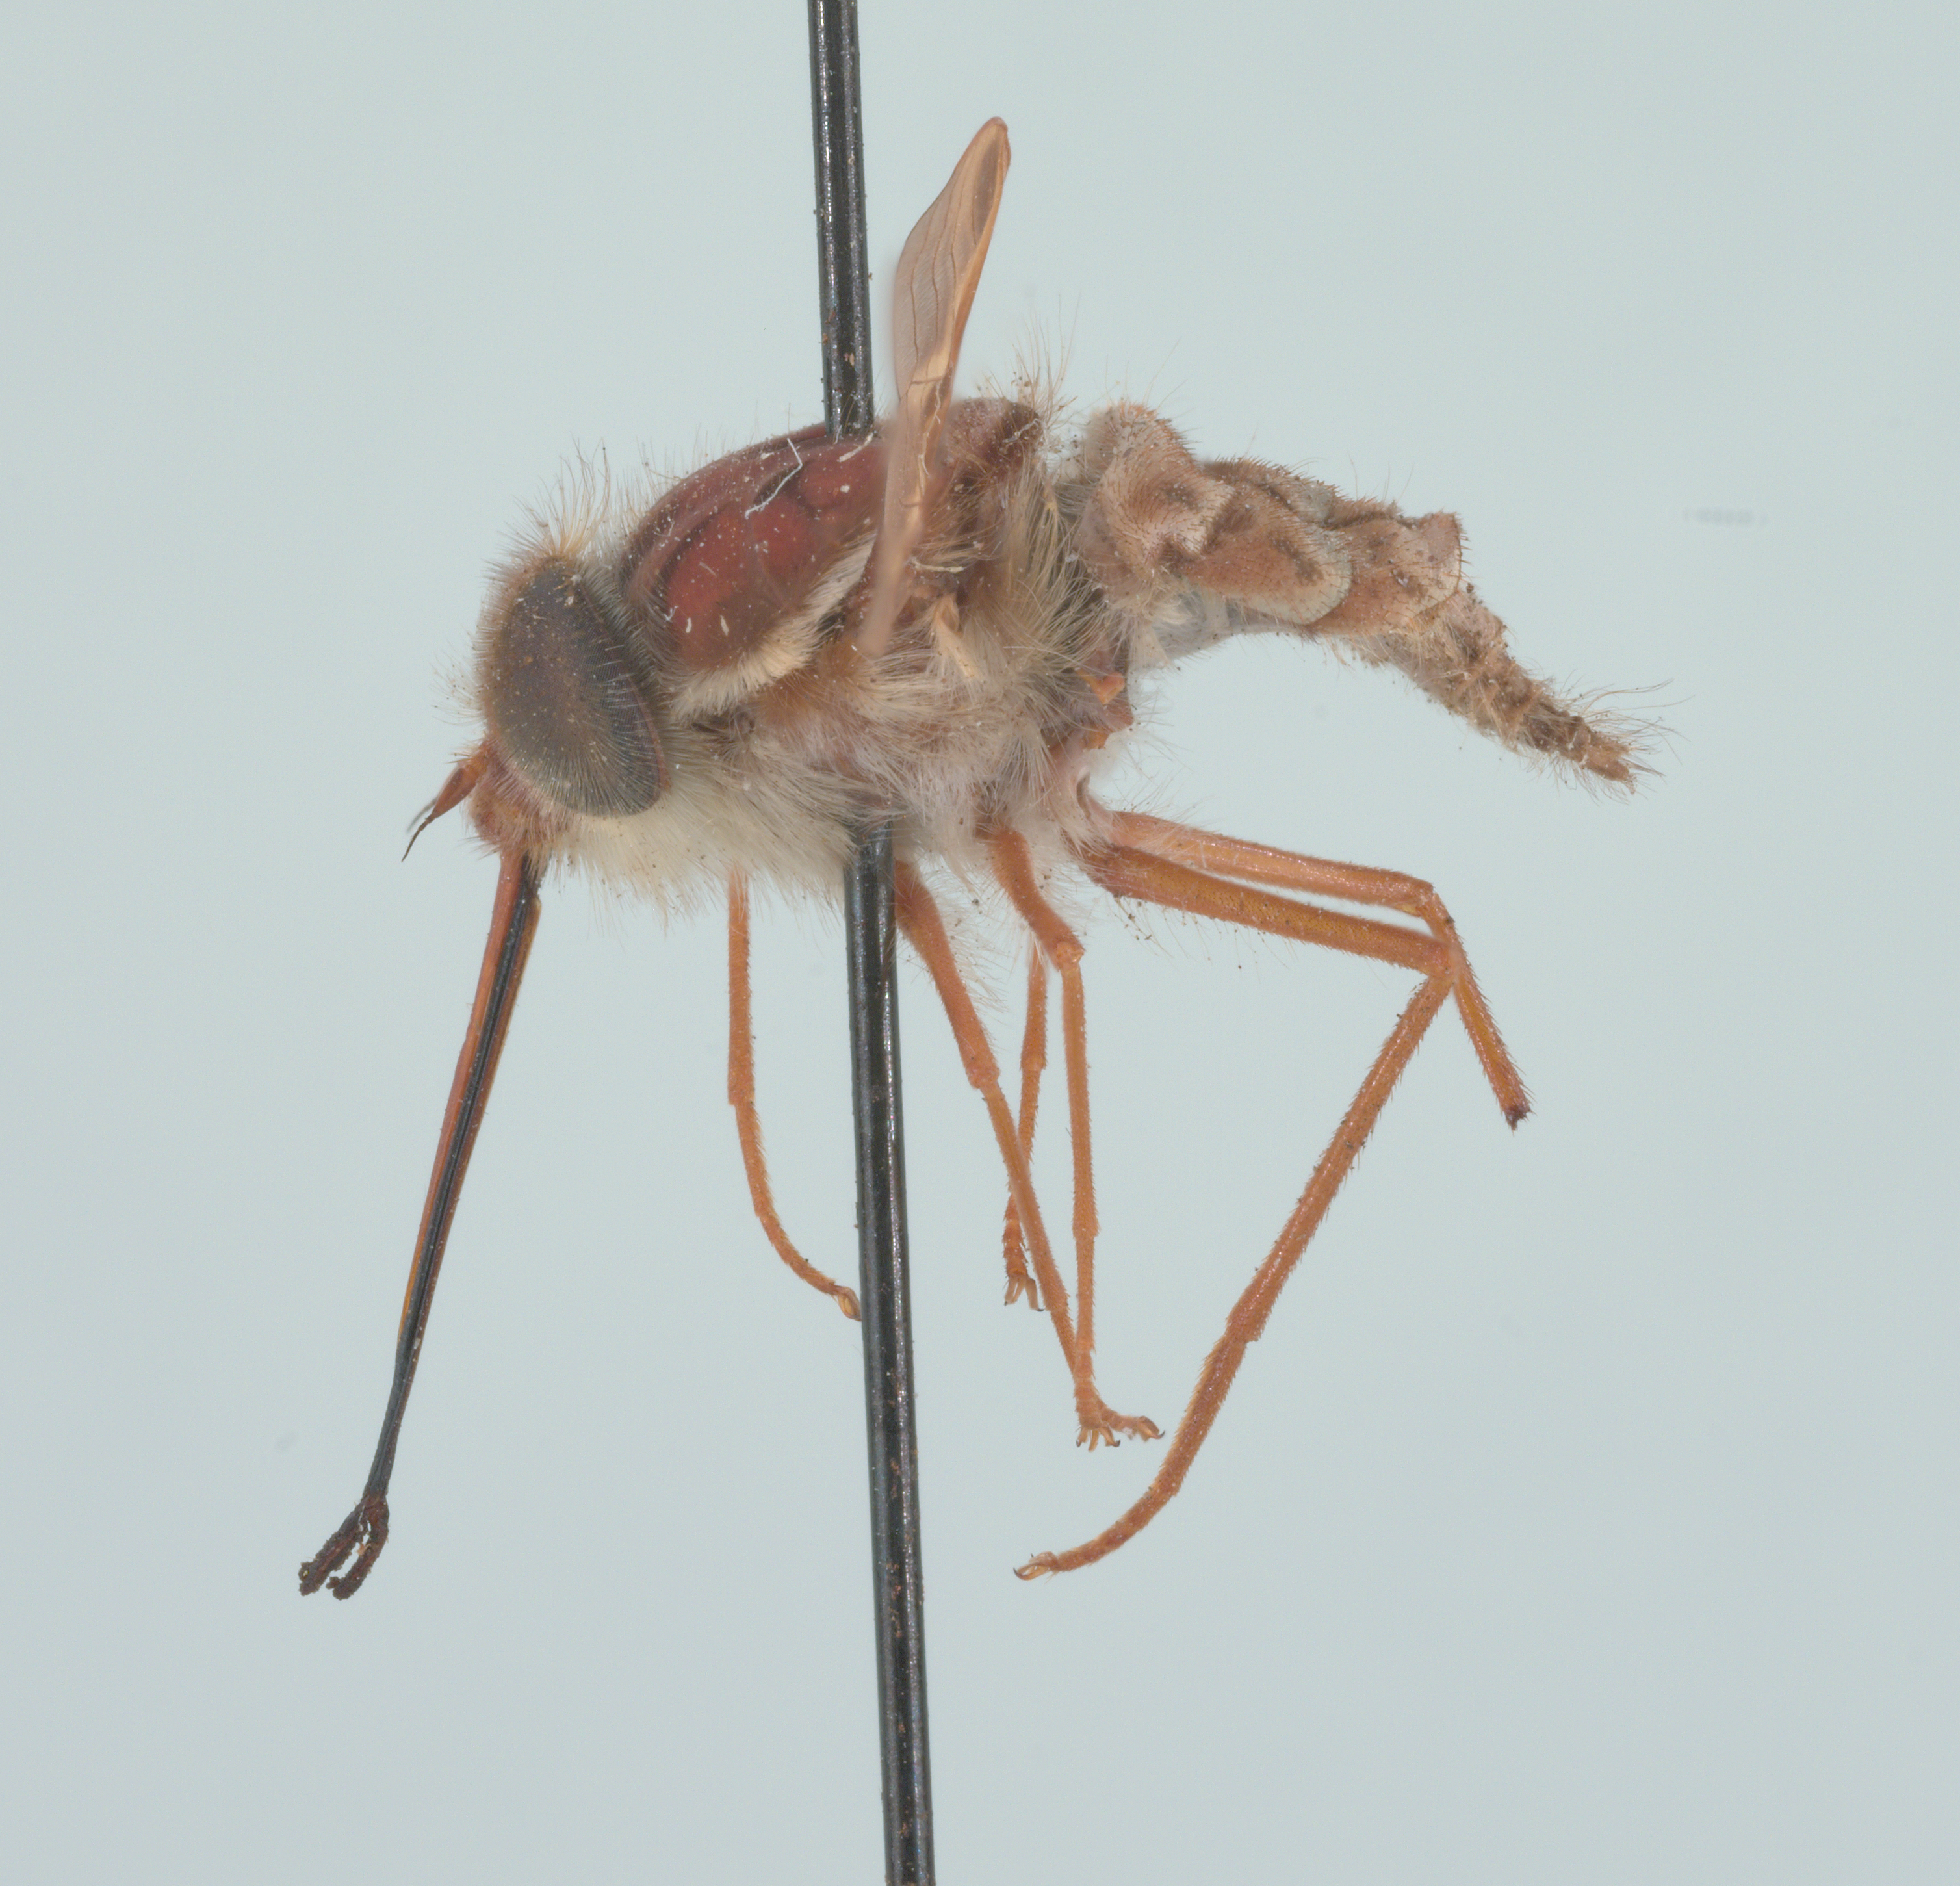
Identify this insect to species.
Hirmoneura nubipennis (also Trichophthalma nubipennis)
